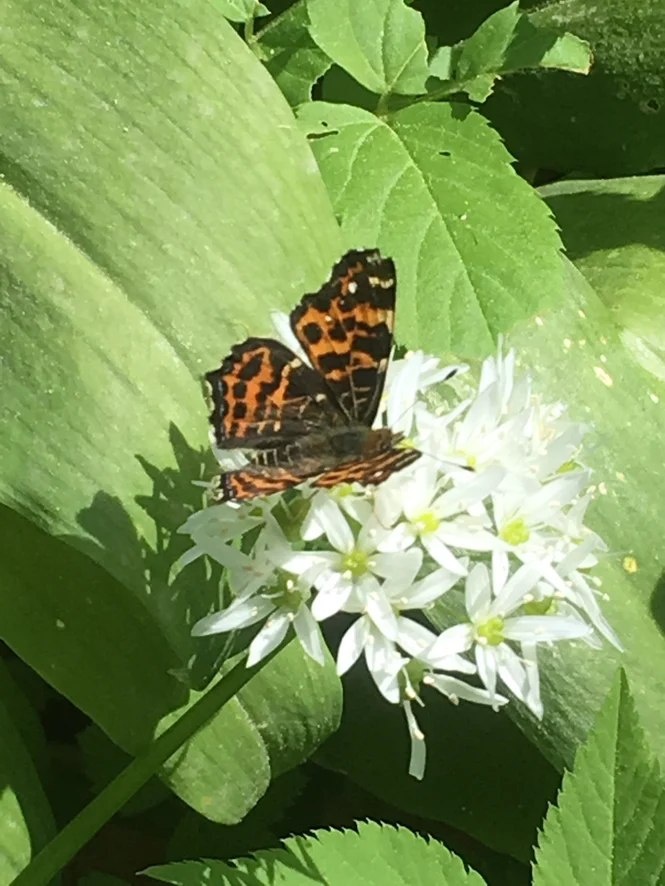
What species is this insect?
Araschnia levana
